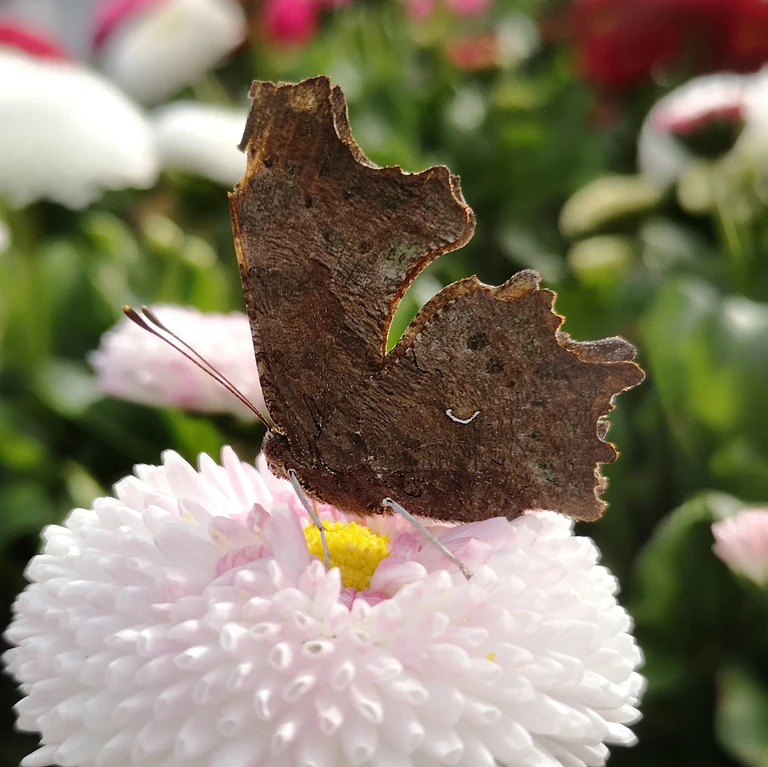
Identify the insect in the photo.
Polygonia c-album
